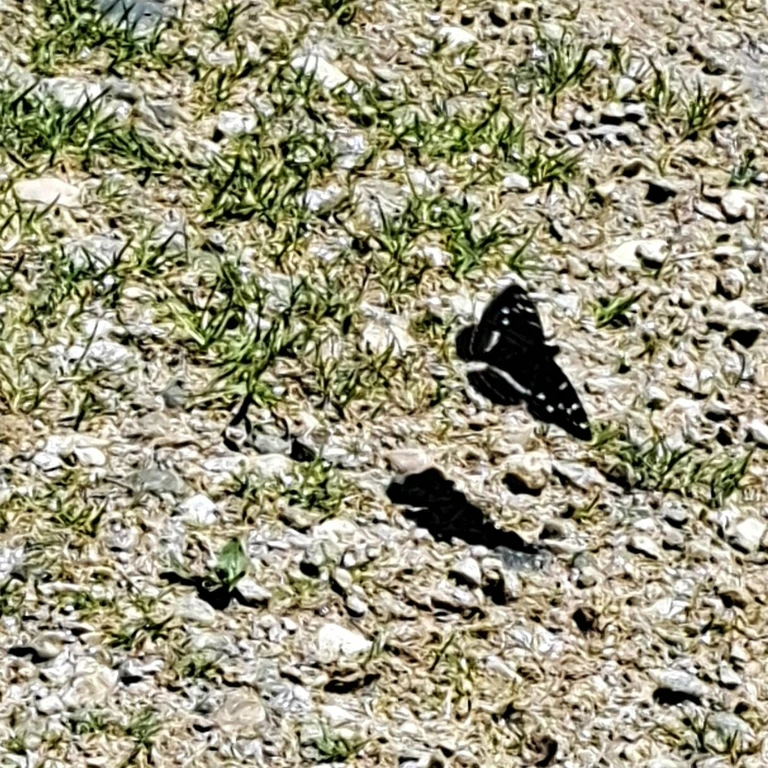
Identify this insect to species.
Limenitis populi
